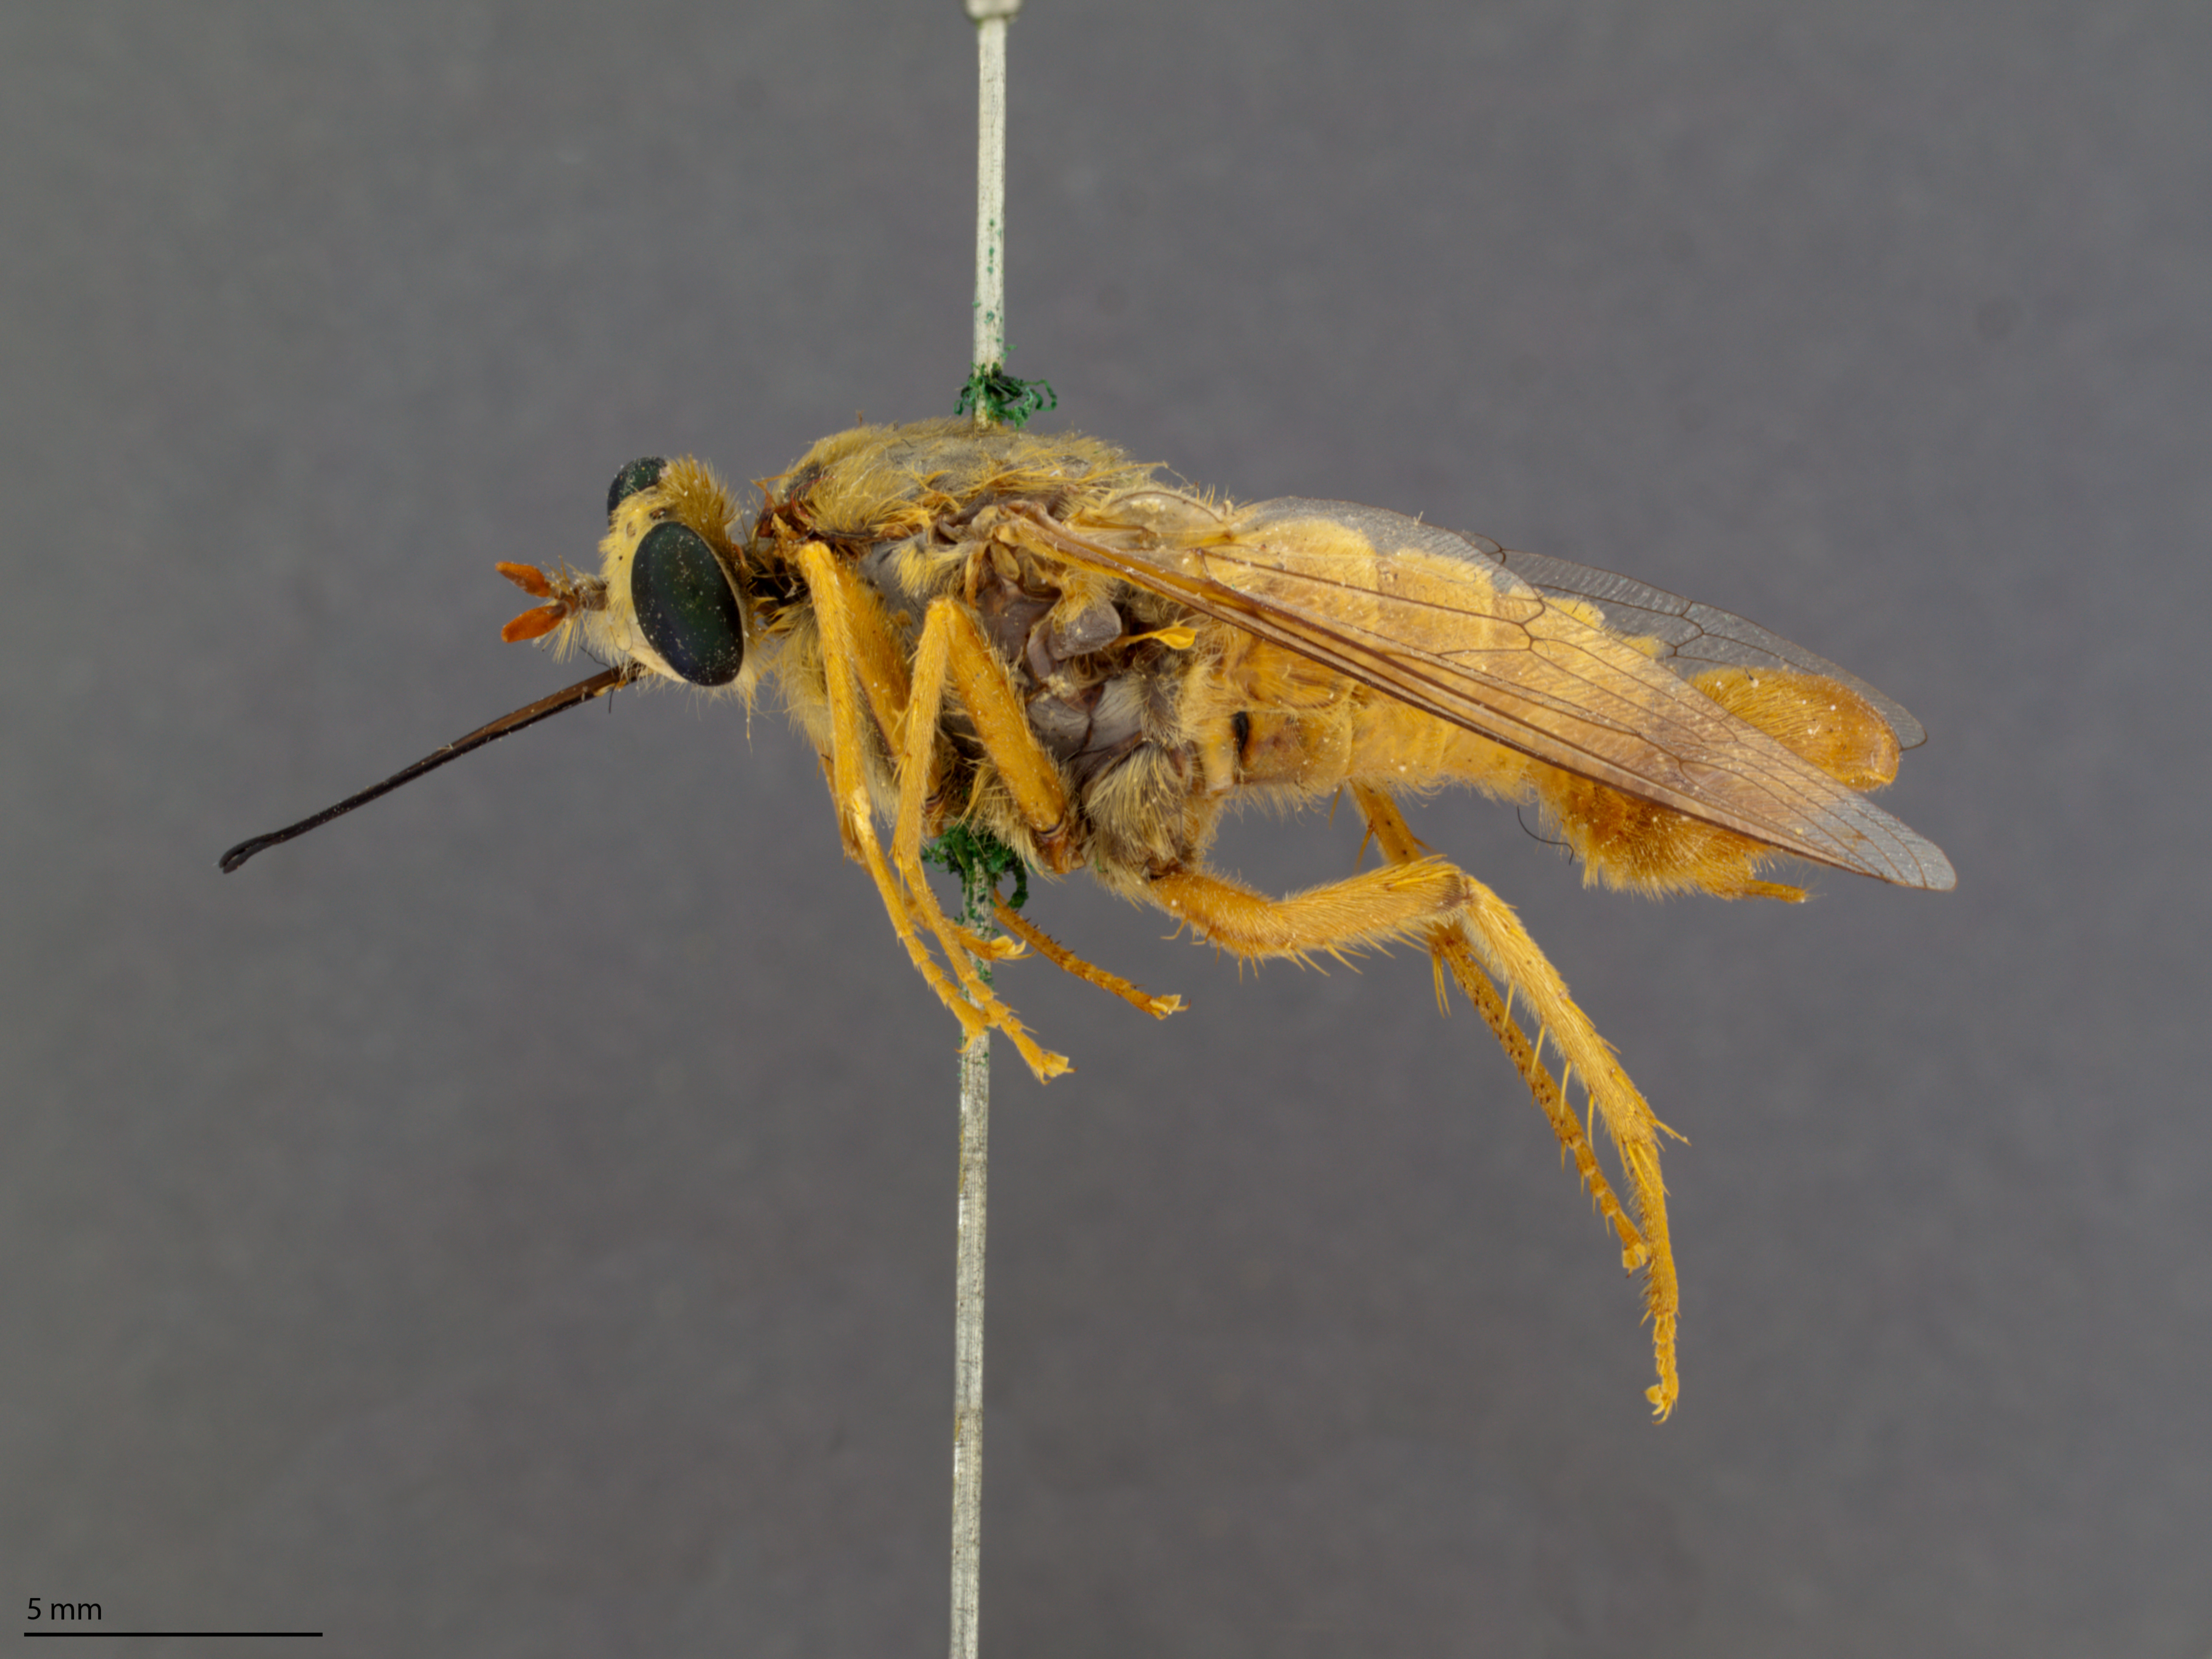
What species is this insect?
Rhaphiomidas acton
